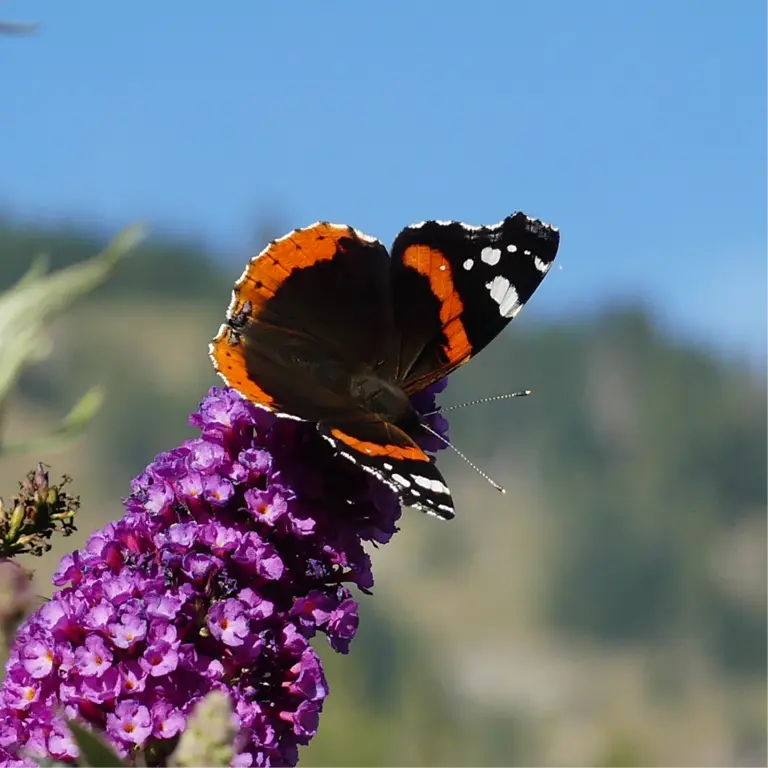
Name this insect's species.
Vanessa atalanta
